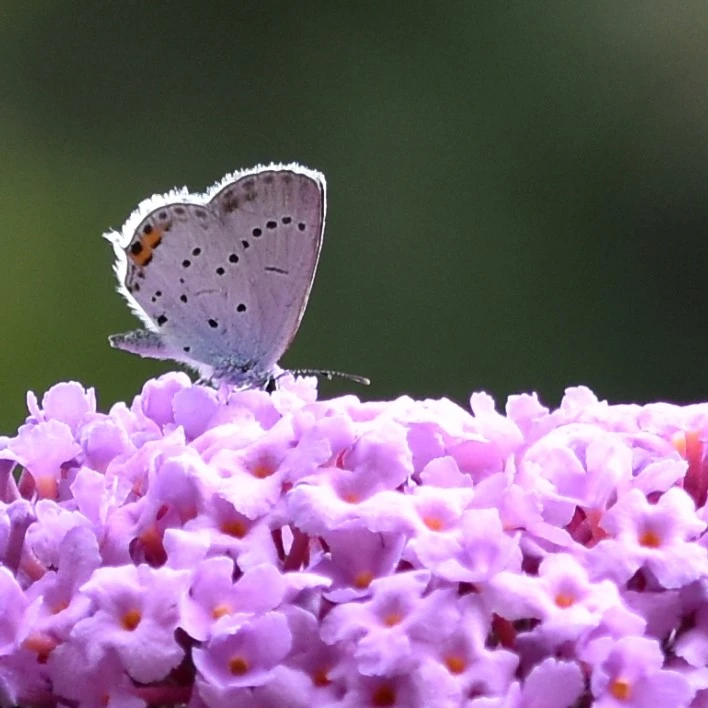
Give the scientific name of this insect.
Cupido argiades (also Elkalyce argiades)
